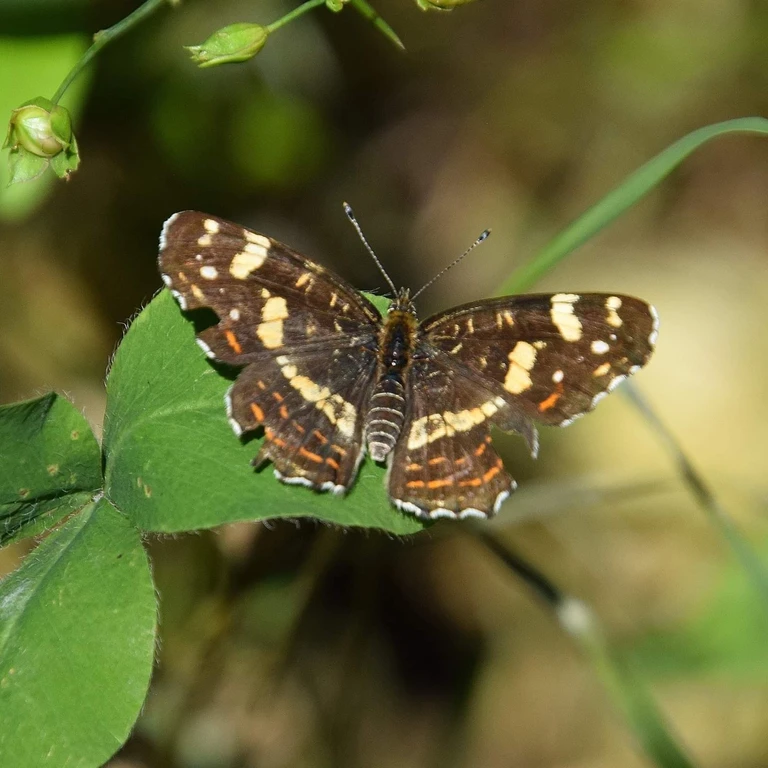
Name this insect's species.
Araschnia levana
